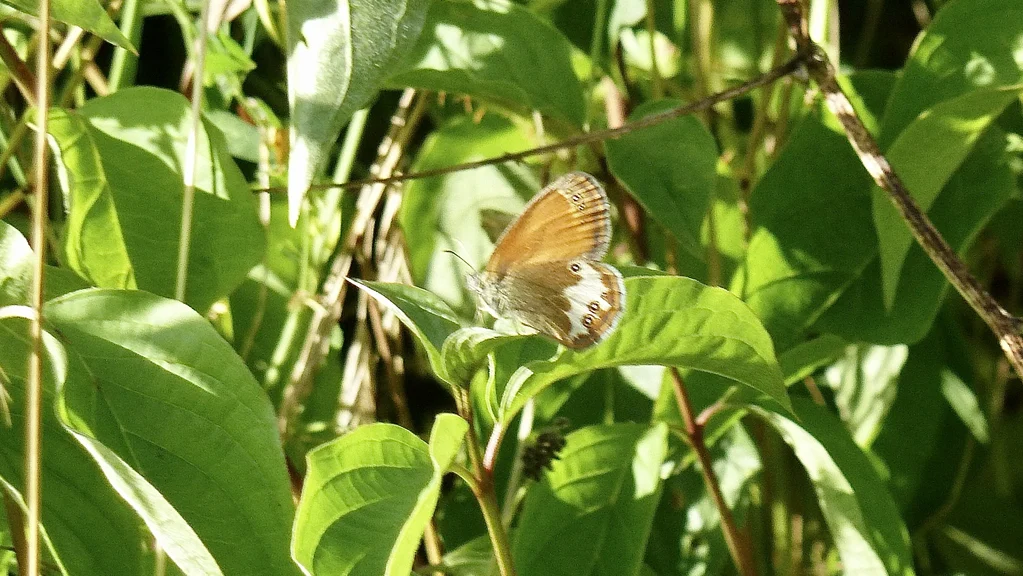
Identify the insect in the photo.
Coenonympha arcania
